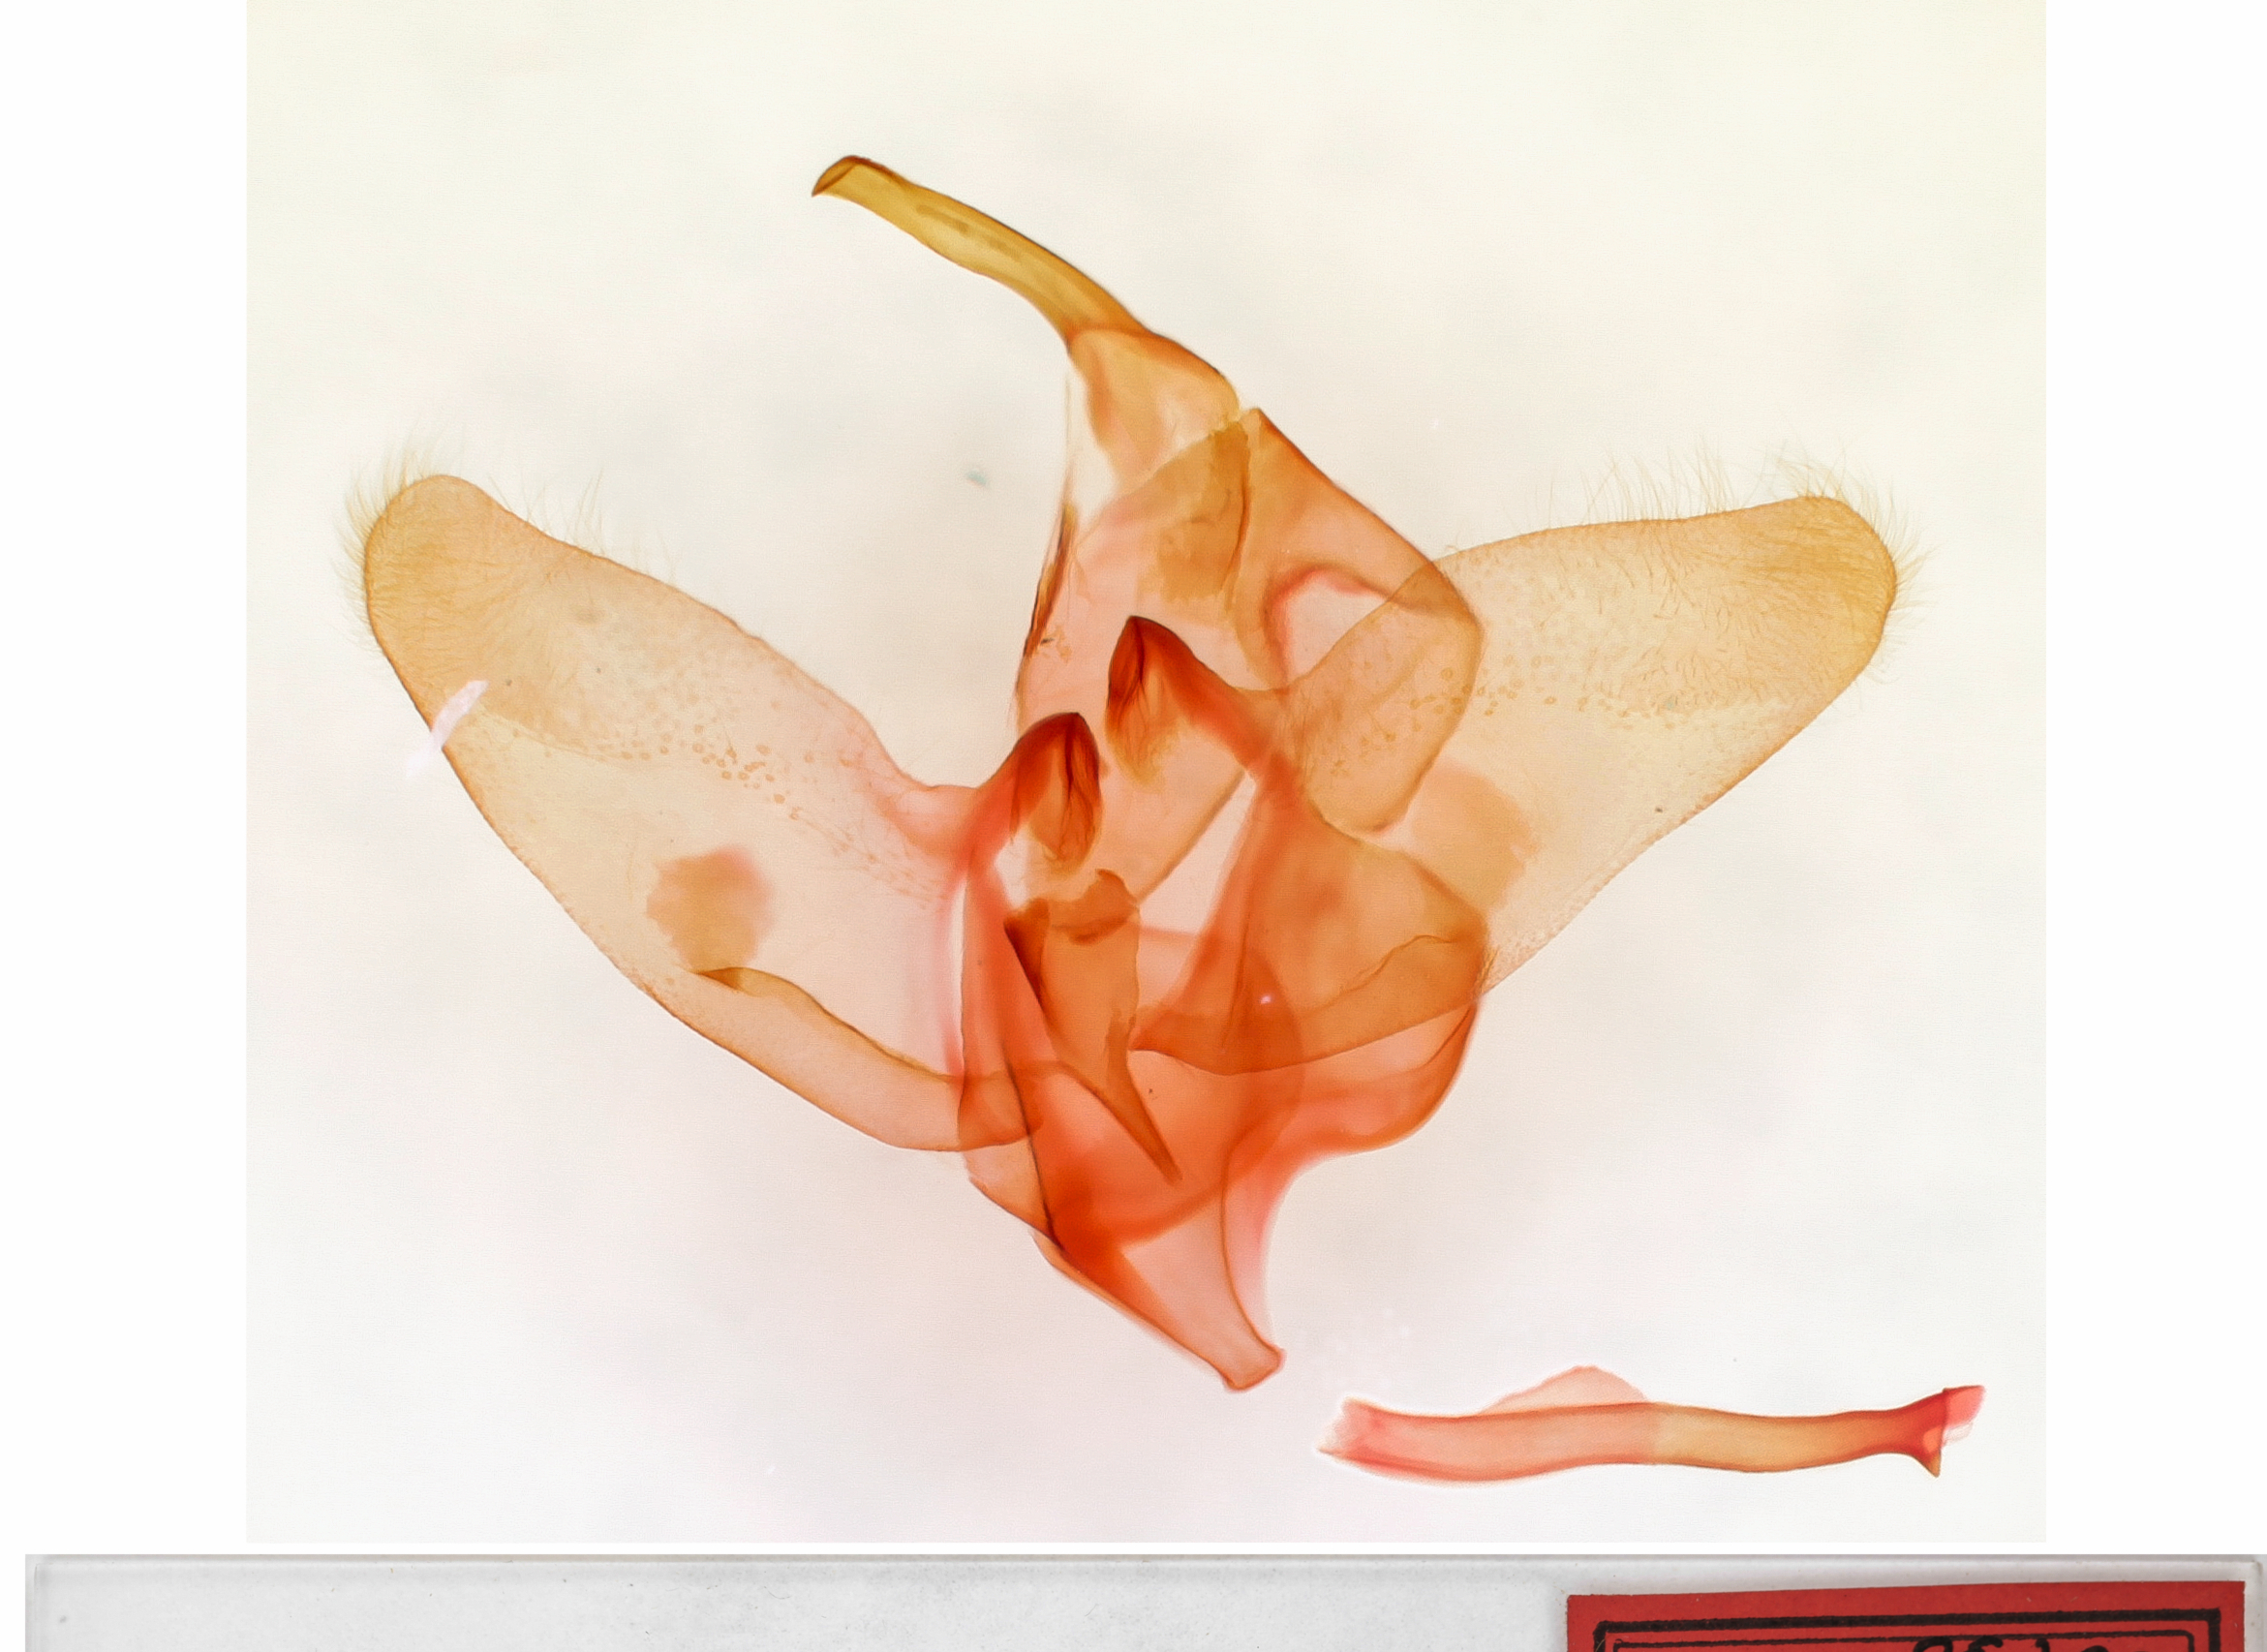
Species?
Givira lucretia
